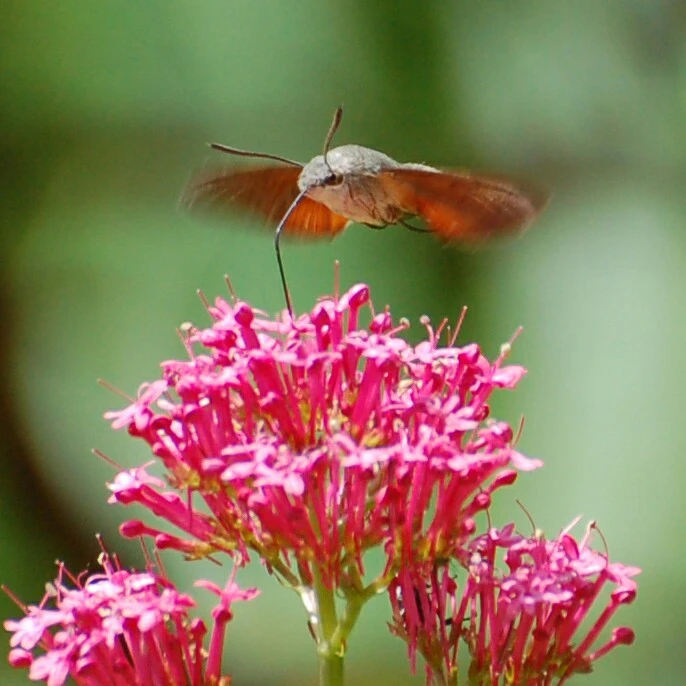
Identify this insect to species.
Macroglossum stellatarum
